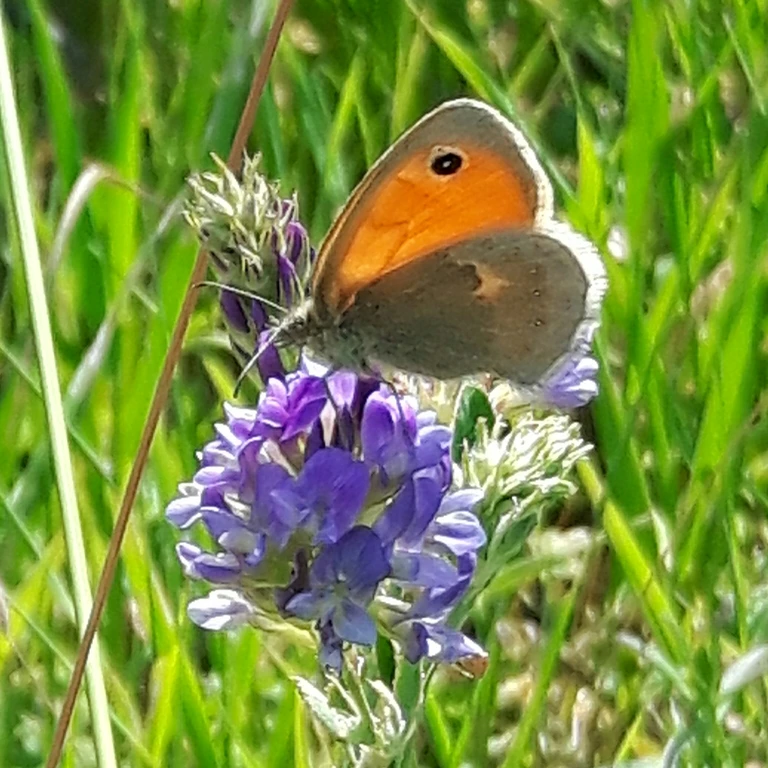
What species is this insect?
Coenonympha pamphilus
